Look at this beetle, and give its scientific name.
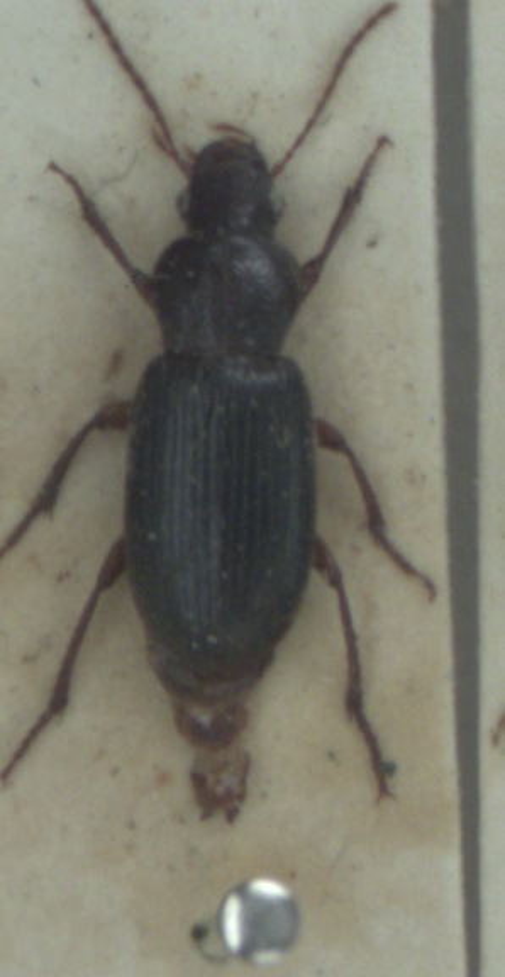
Ophonus rupicola
